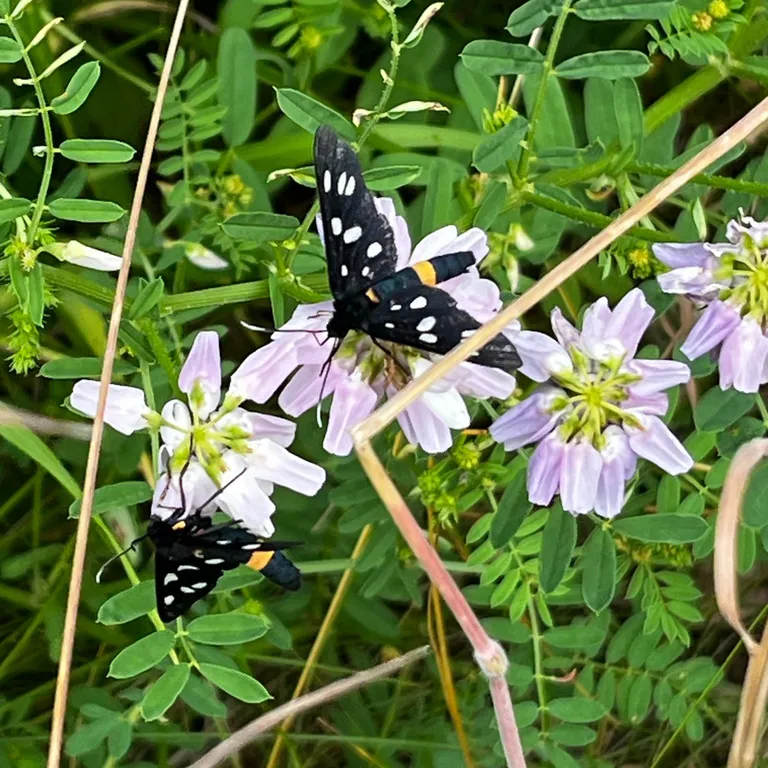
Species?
Amata phegea
